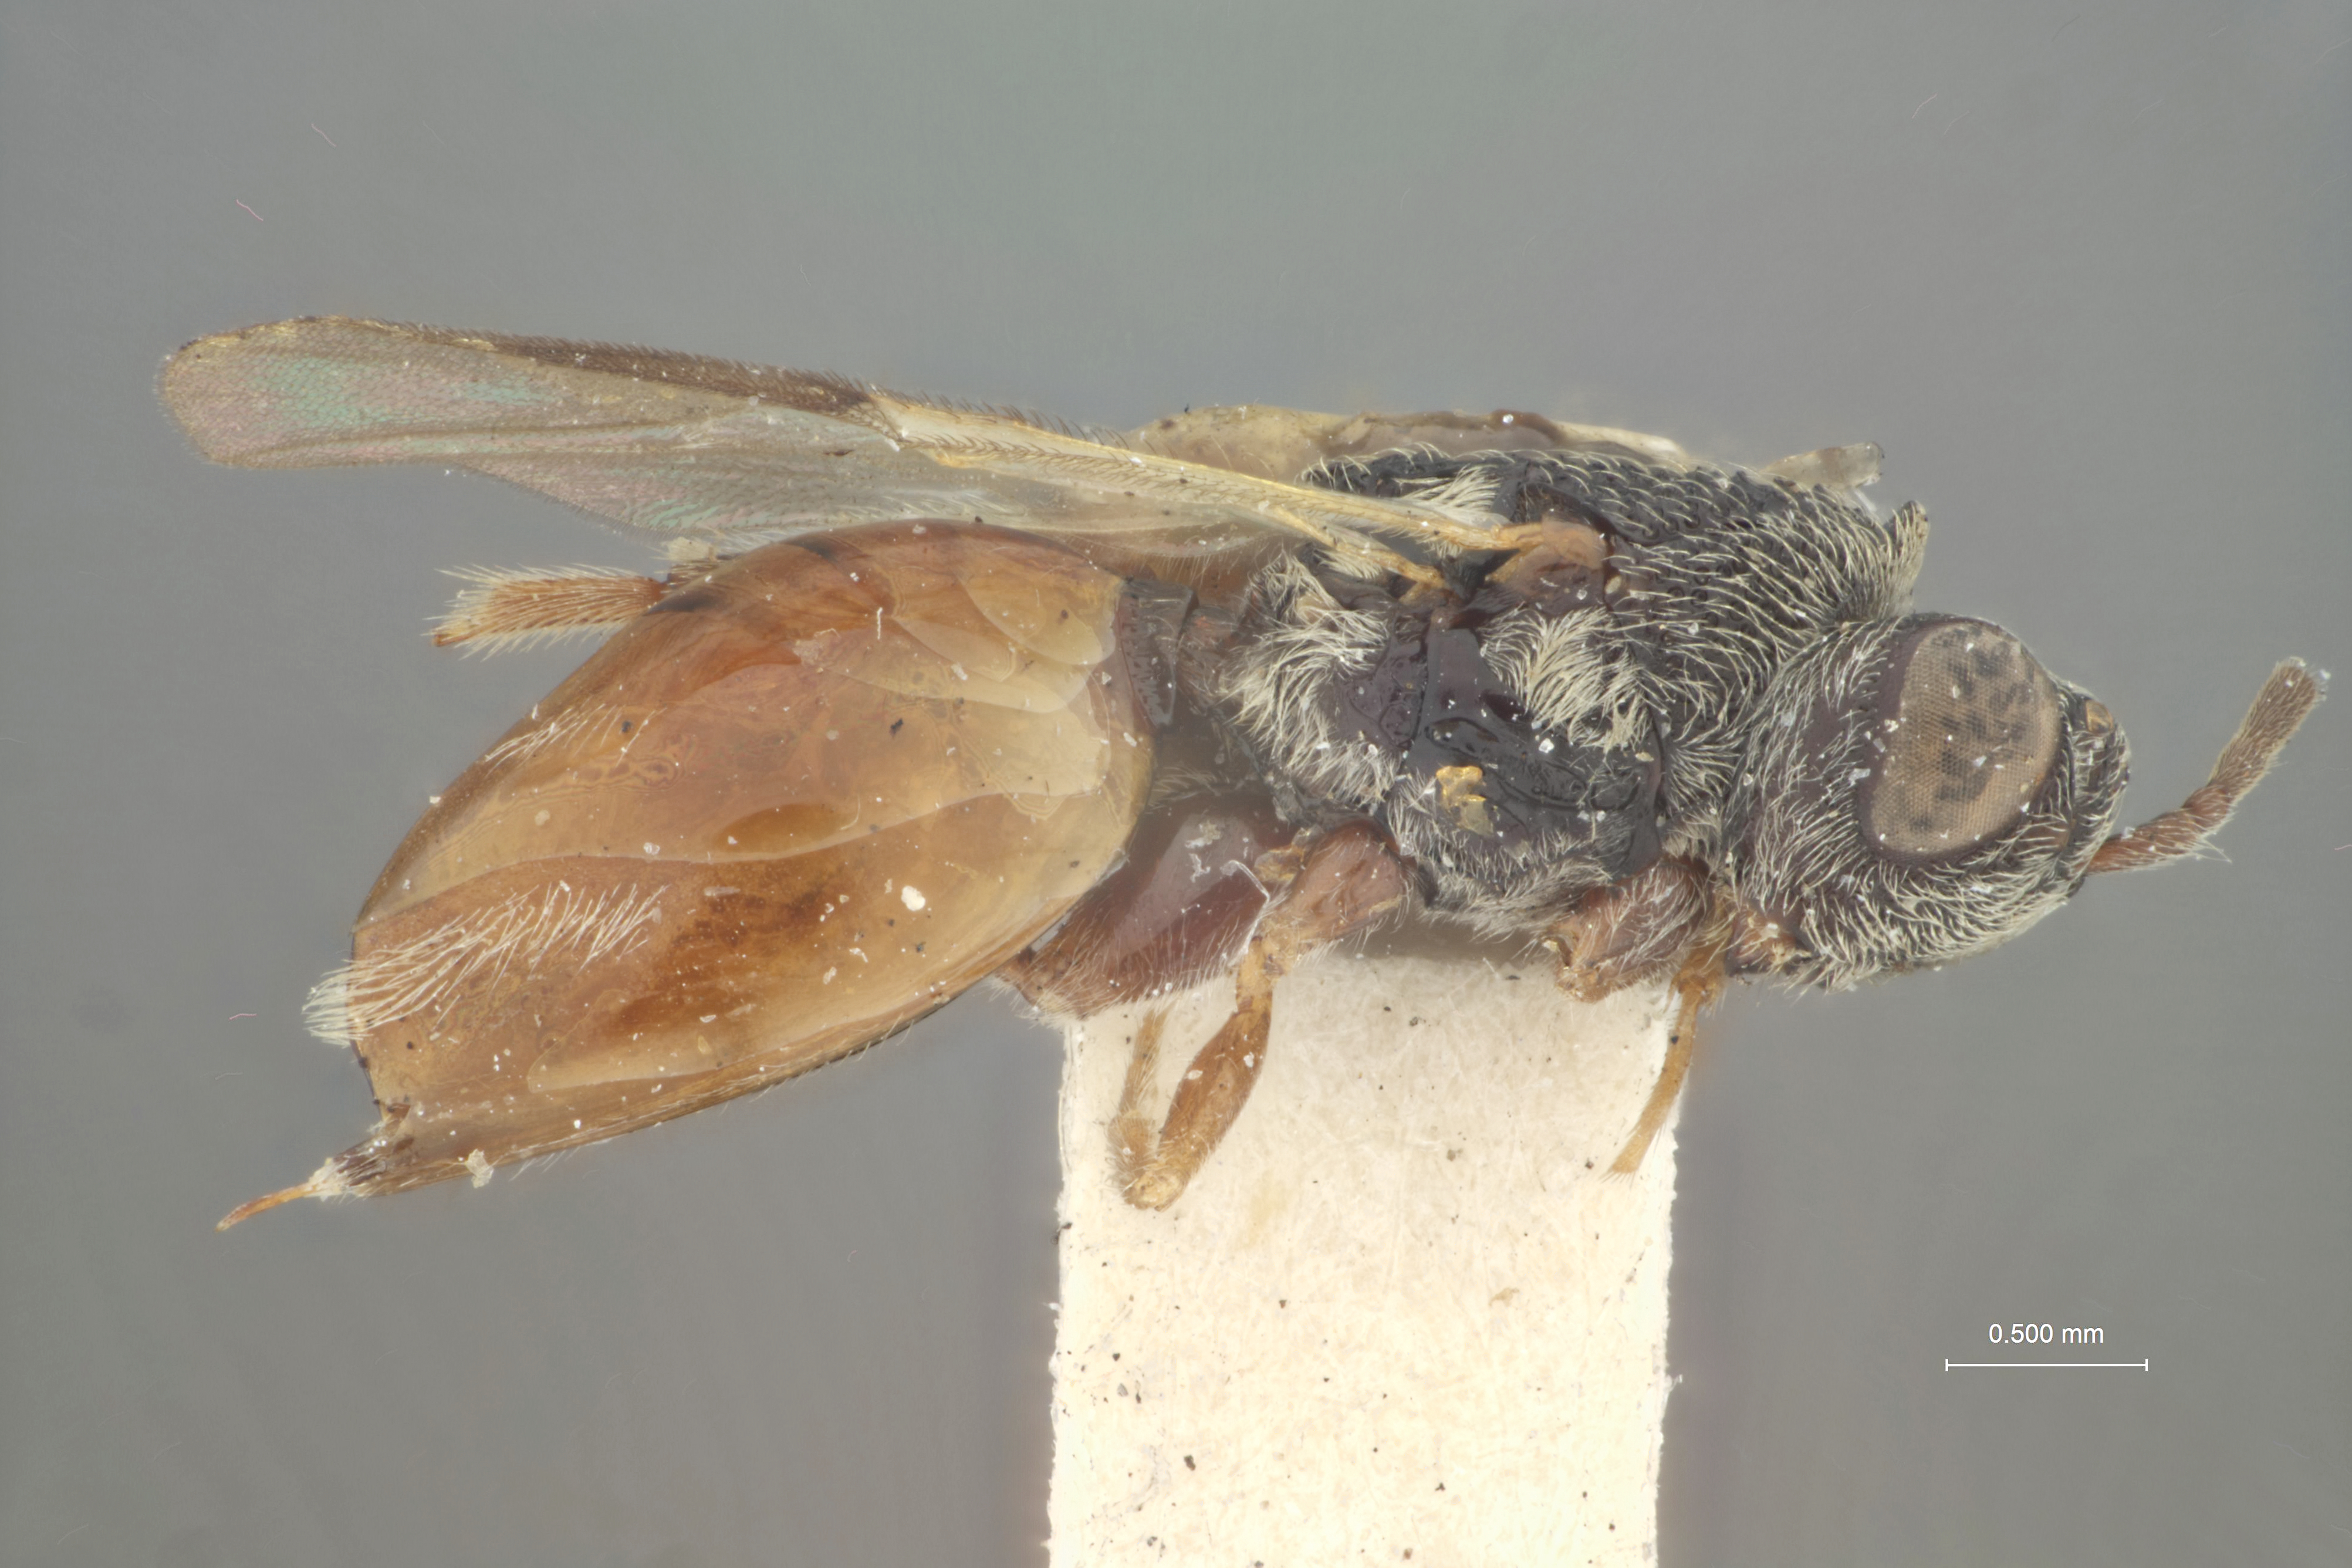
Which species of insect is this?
Paribalia borneana
